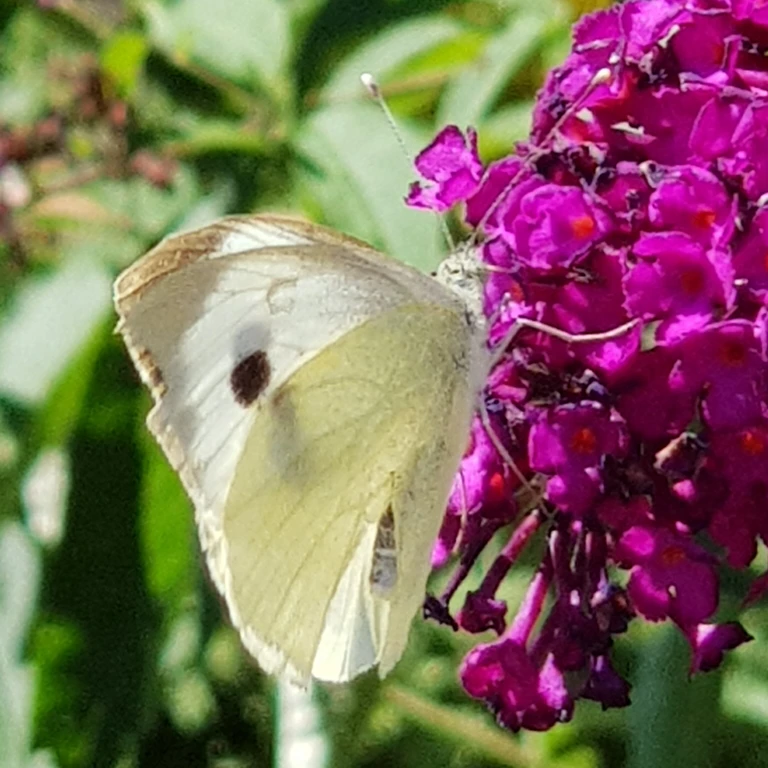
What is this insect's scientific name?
Pieris brassicae
